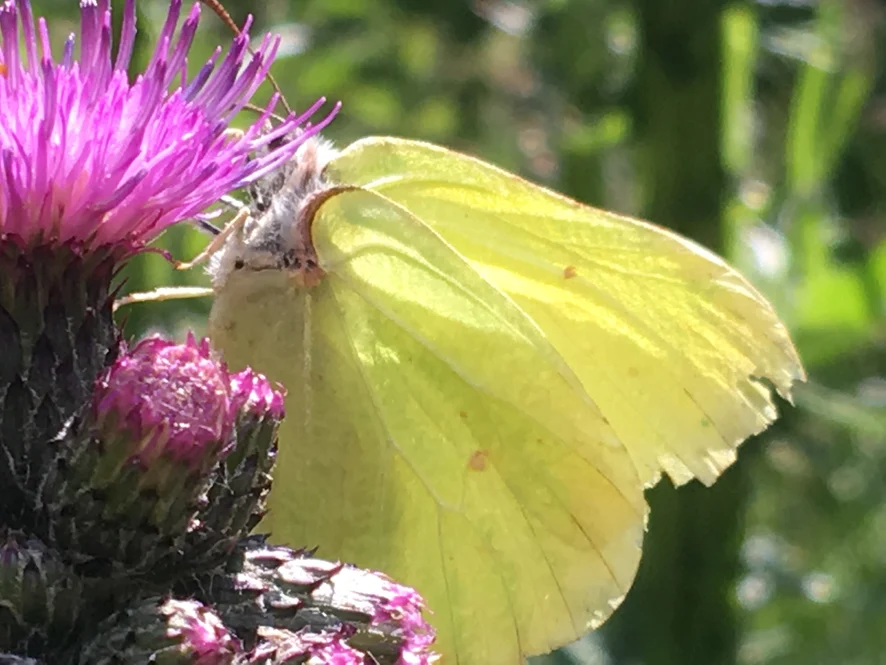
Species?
Gonepteryx rhamni
